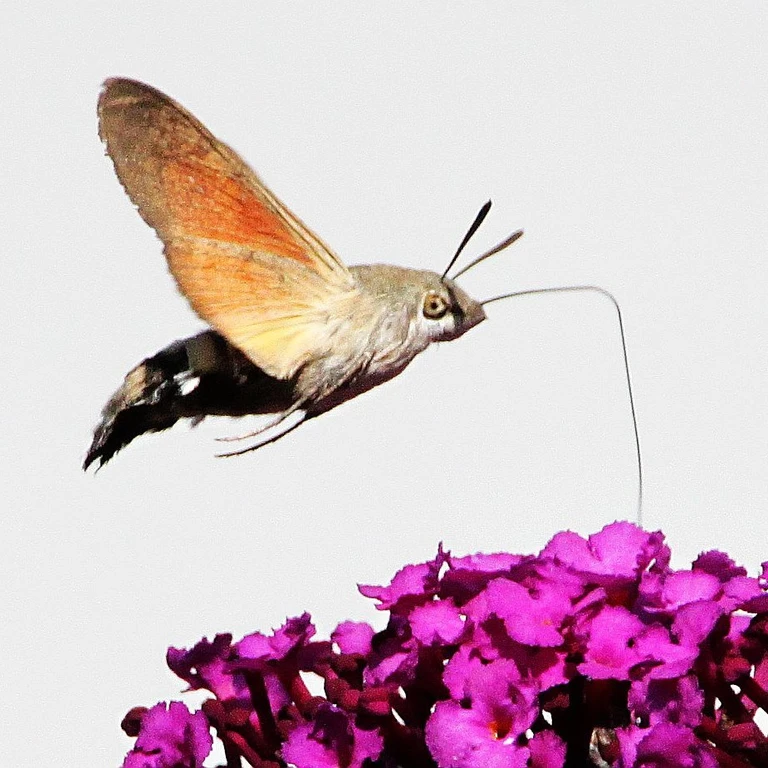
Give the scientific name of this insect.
Macroglossum stellatarum
